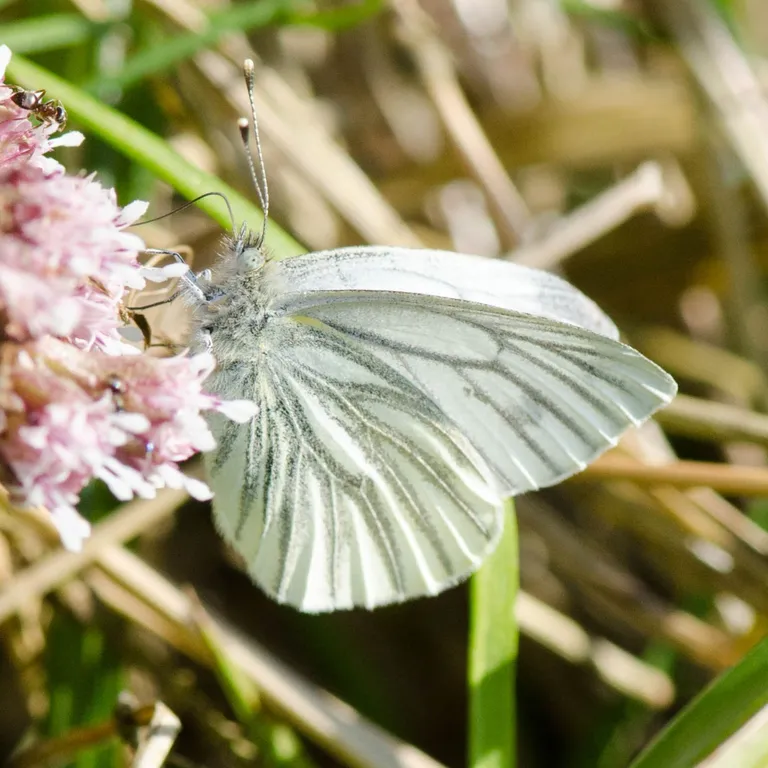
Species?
Pieris napi
